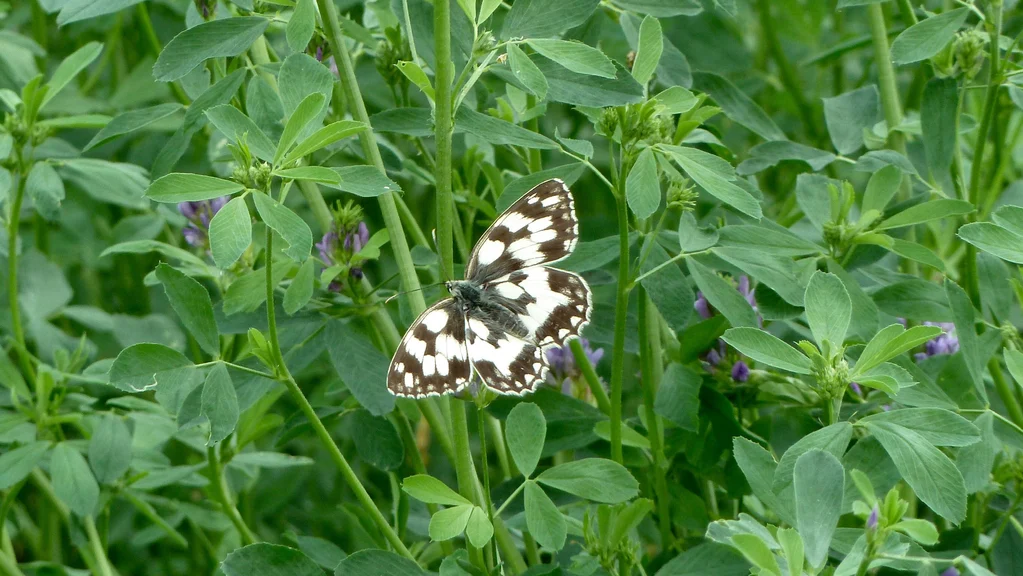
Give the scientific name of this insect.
Melanargia galathea
